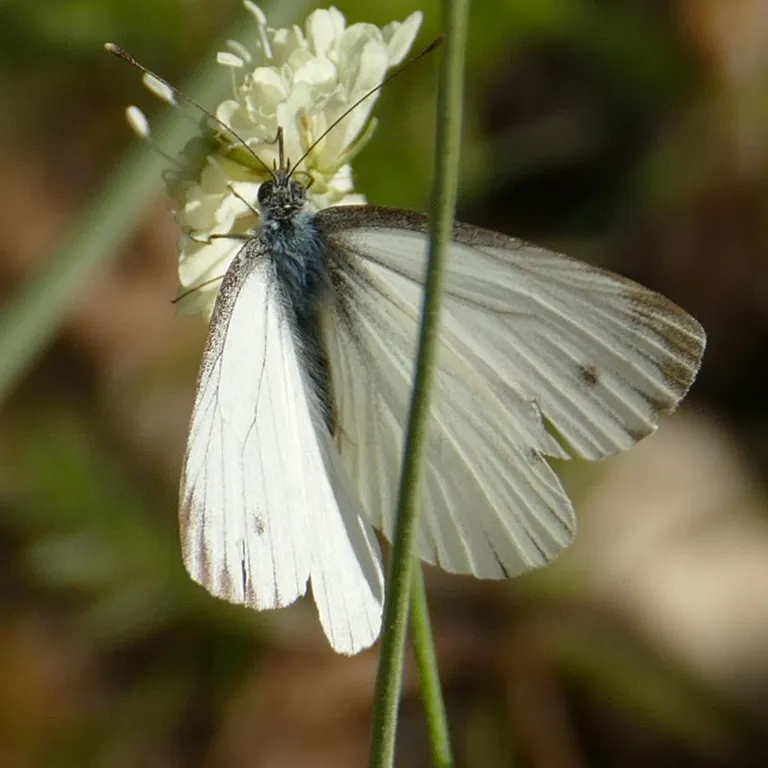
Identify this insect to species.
Pieris napi
